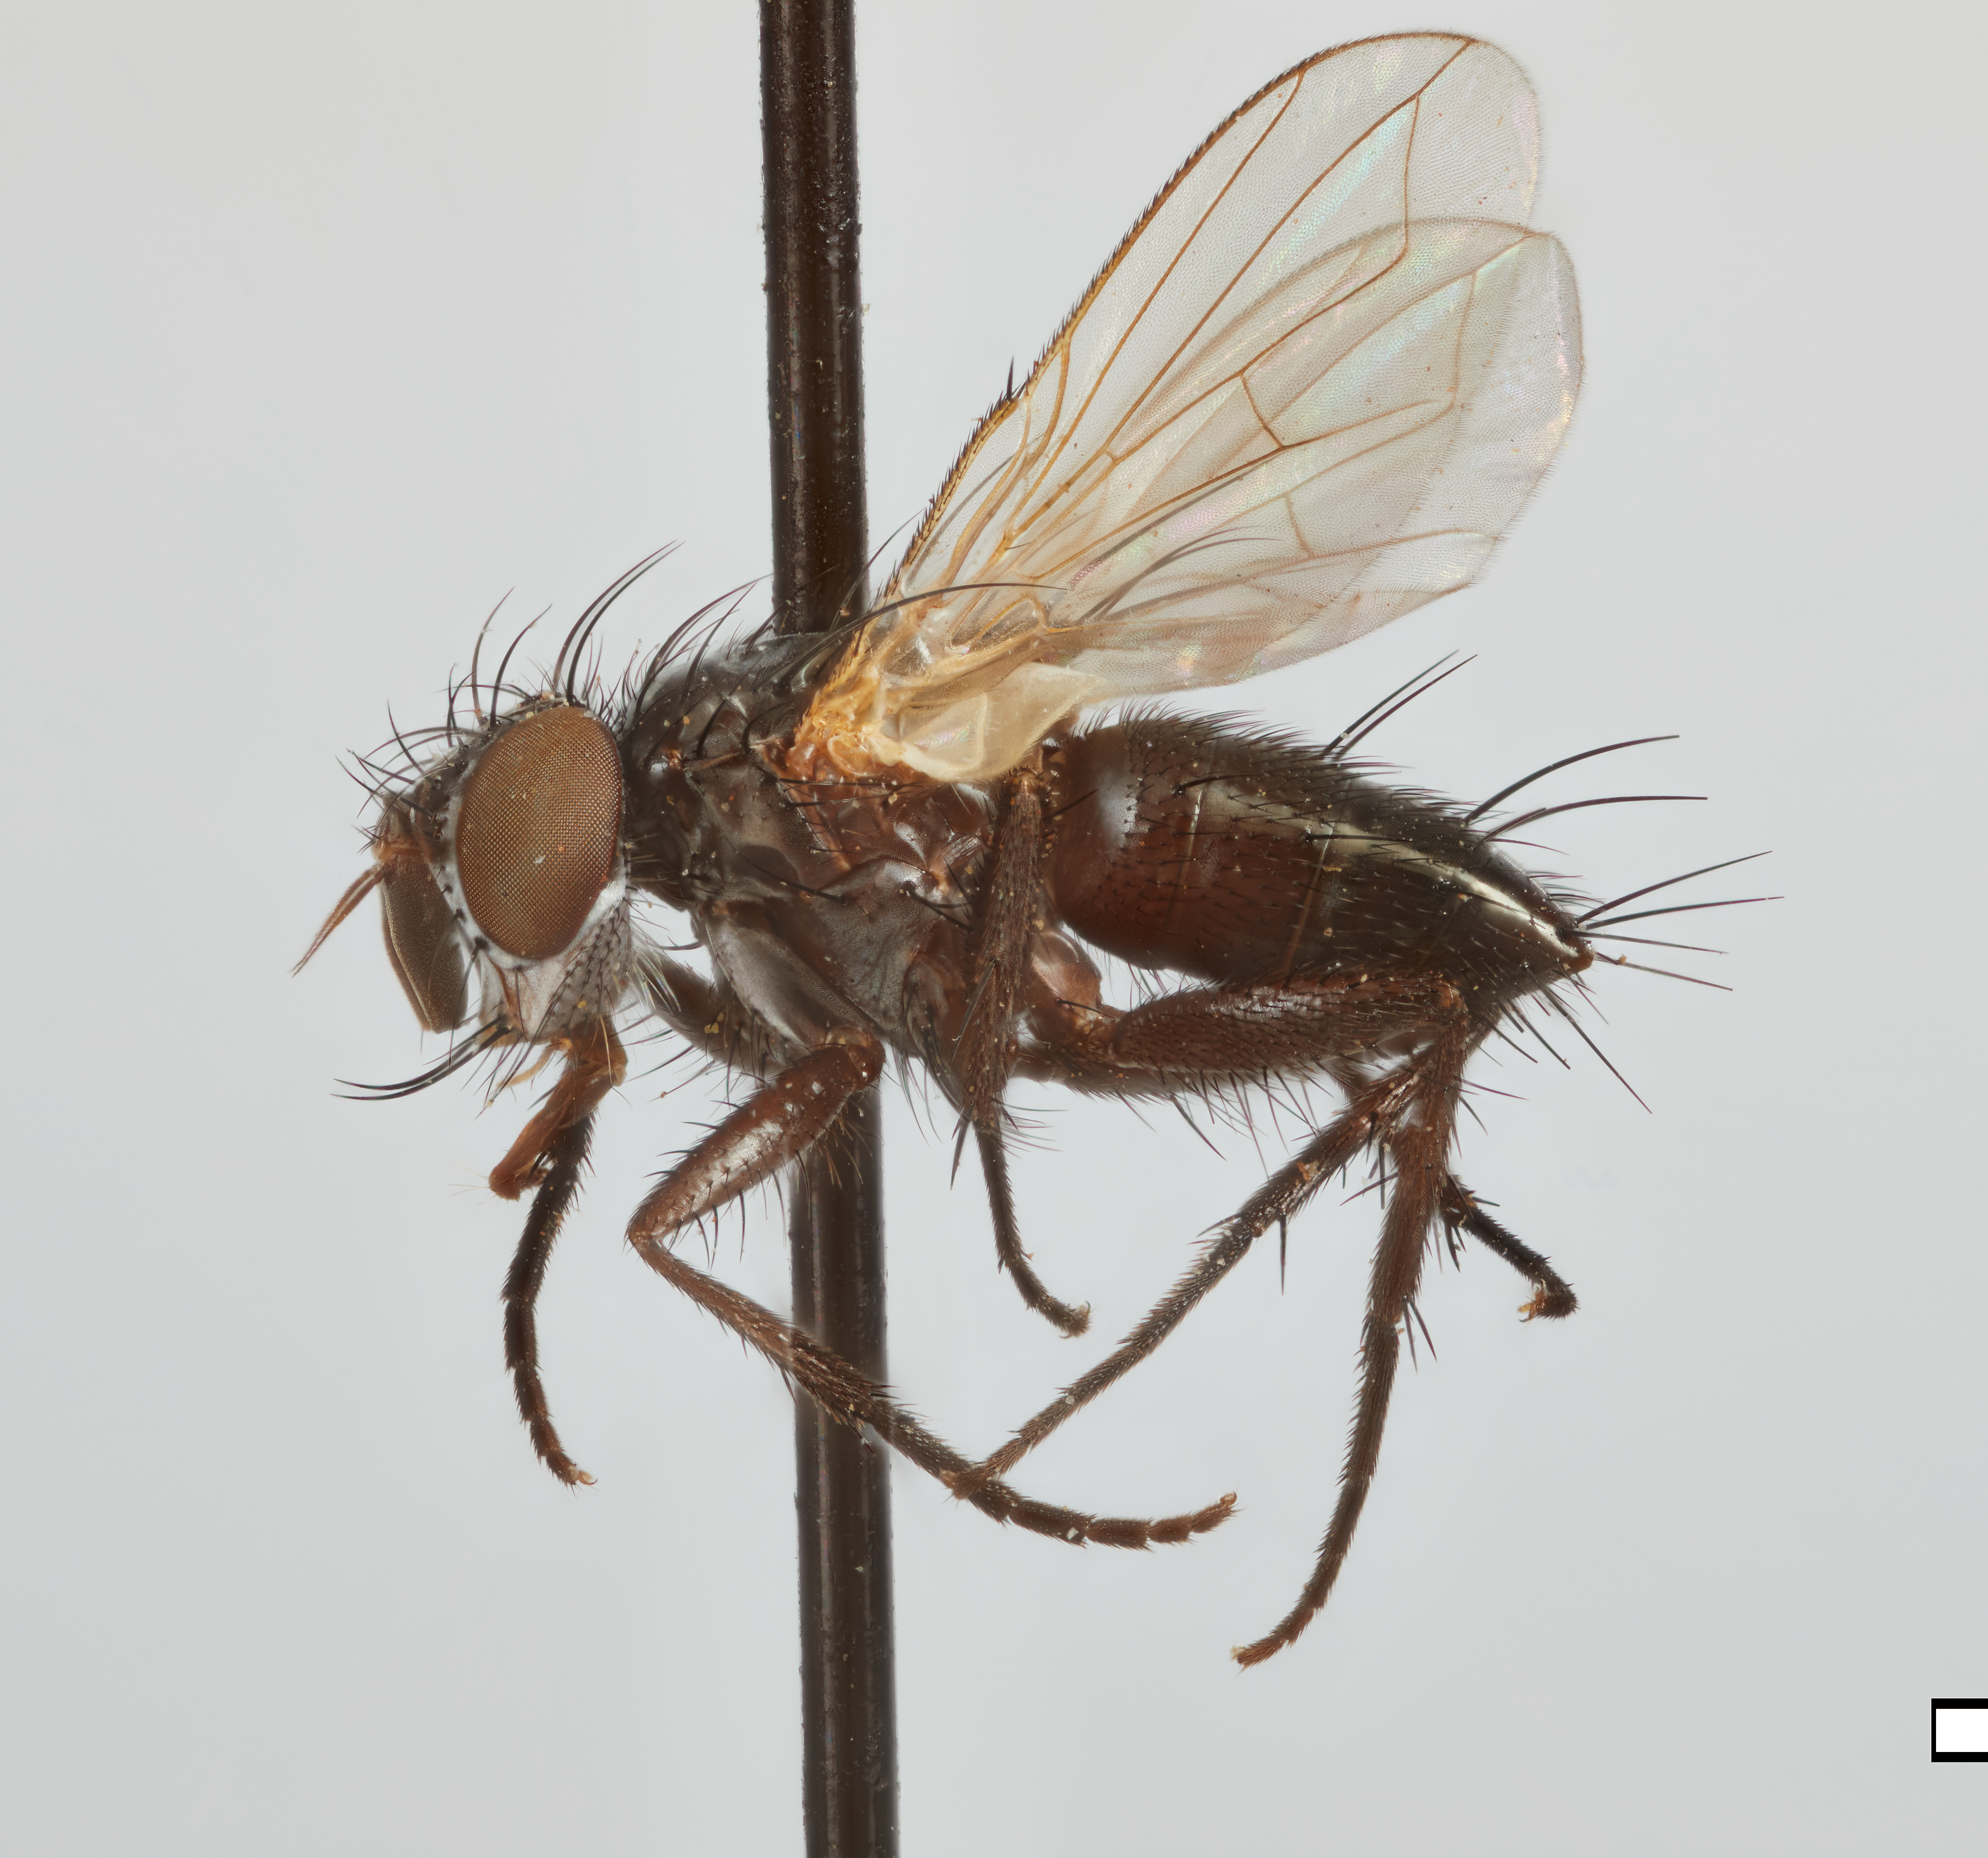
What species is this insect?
Metachaeta cinerosa
